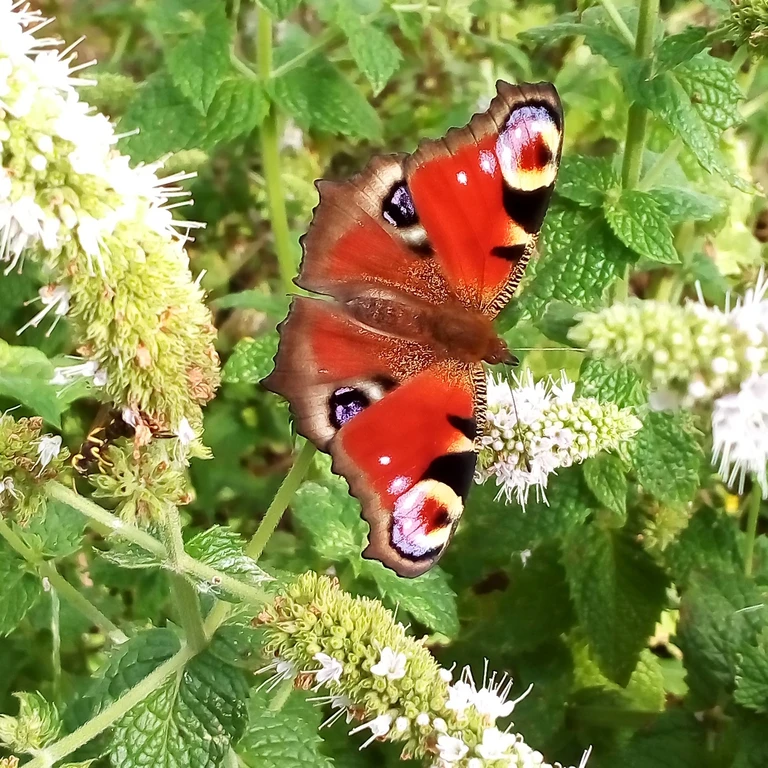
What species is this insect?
Aglais io
